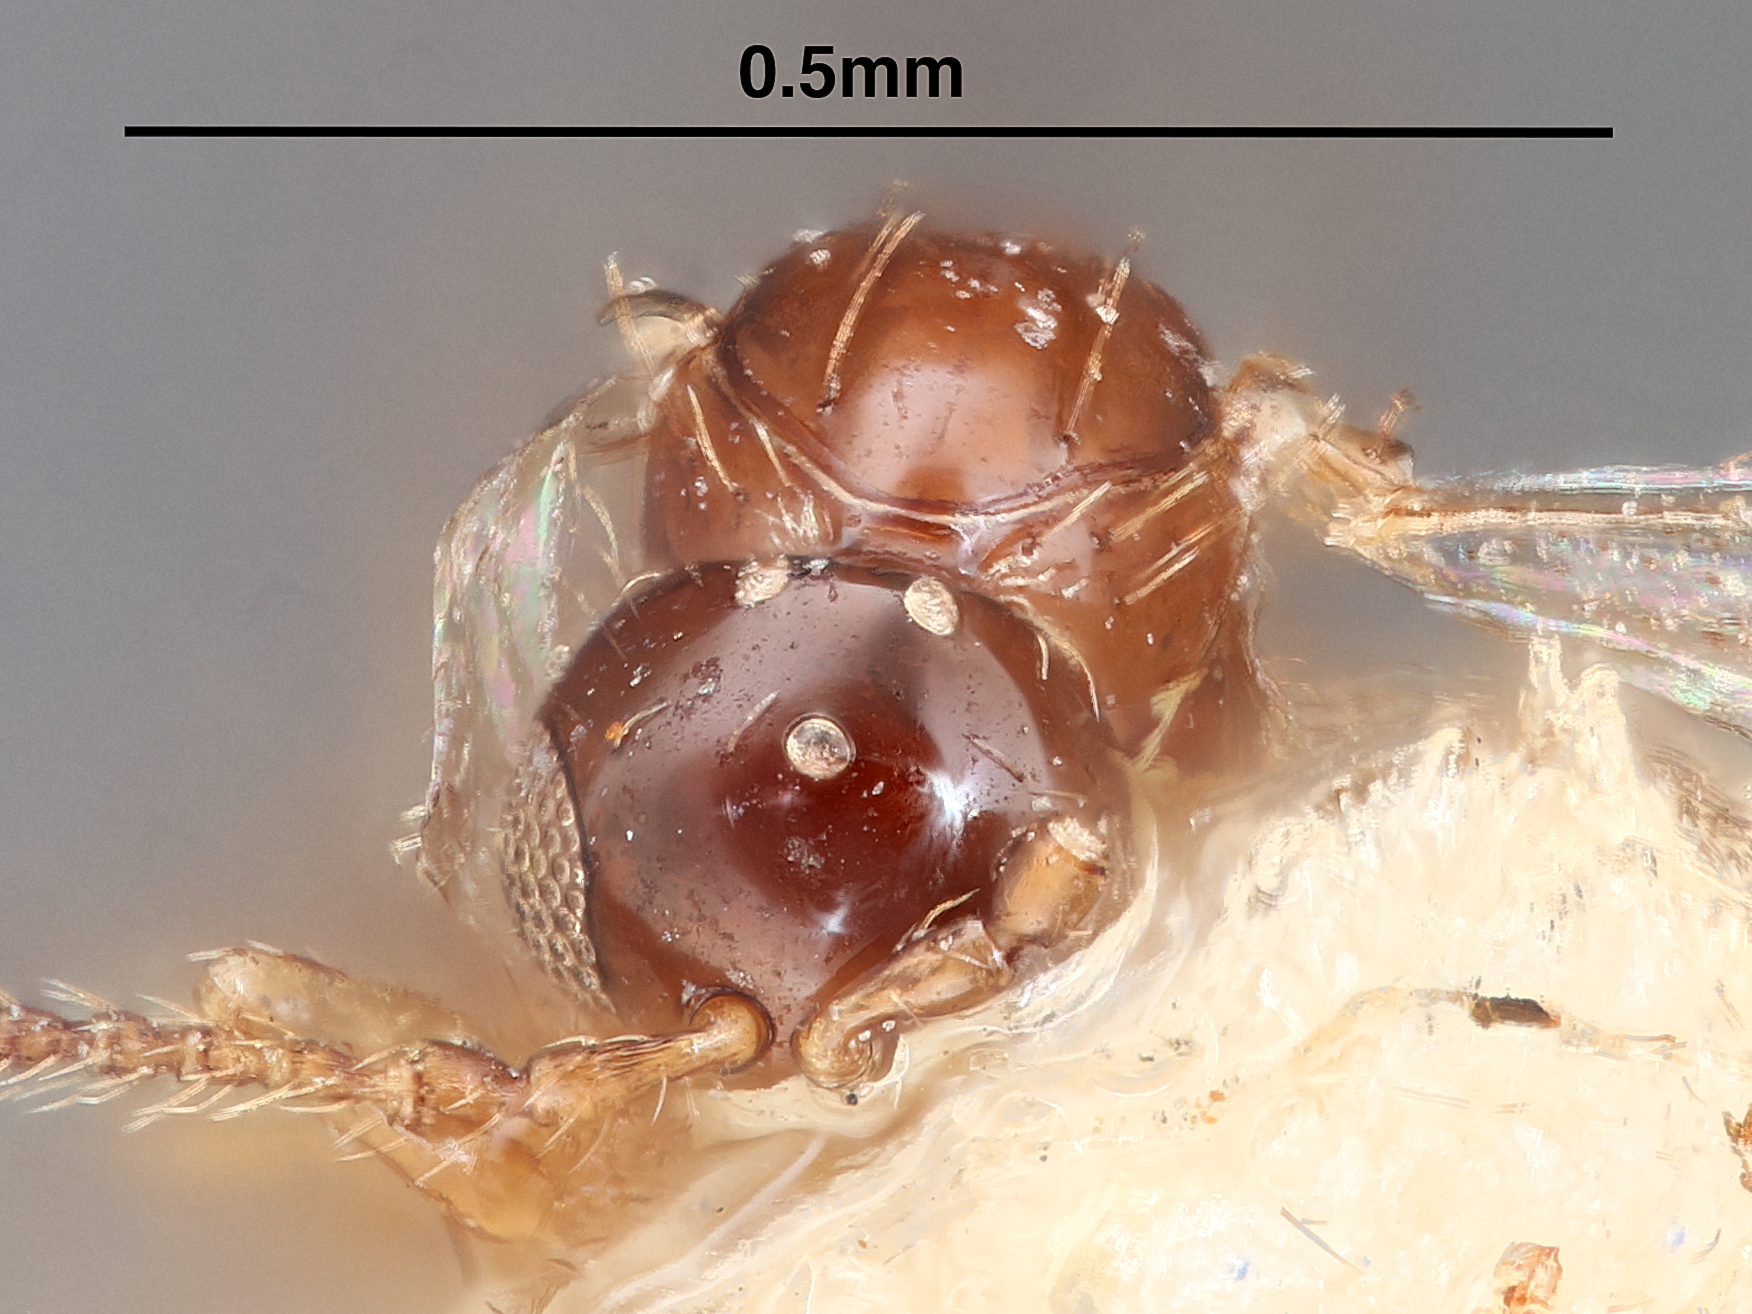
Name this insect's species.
Emargo eciton
